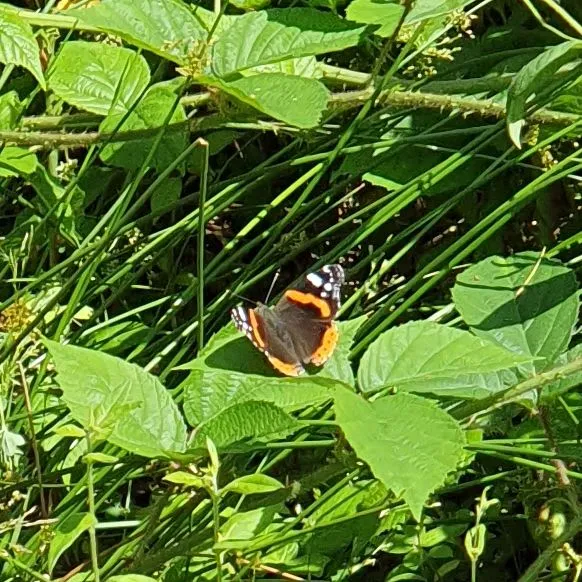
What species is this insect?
Vanessa atalanta
